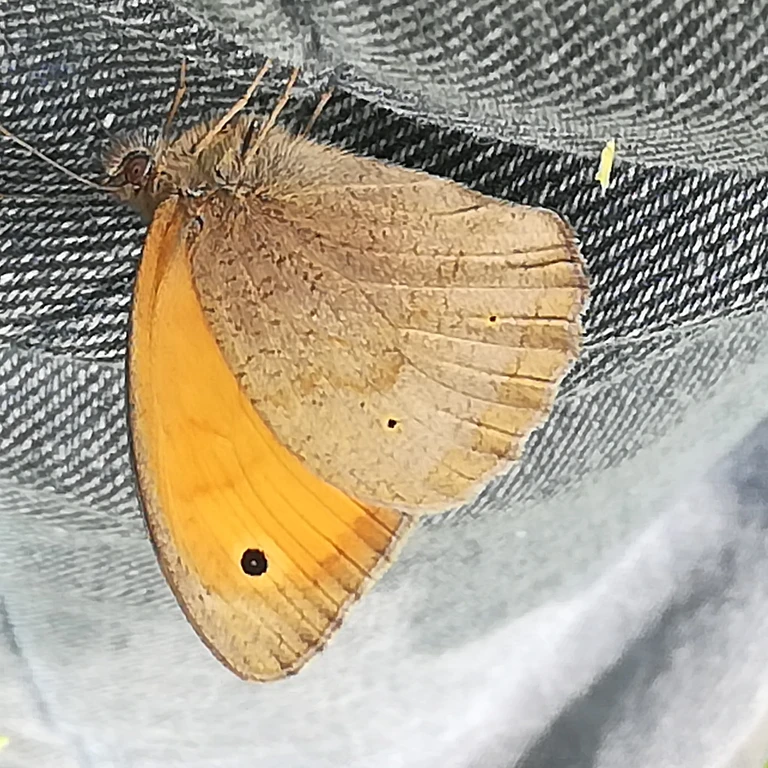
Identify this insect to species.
Maniola jurtina
